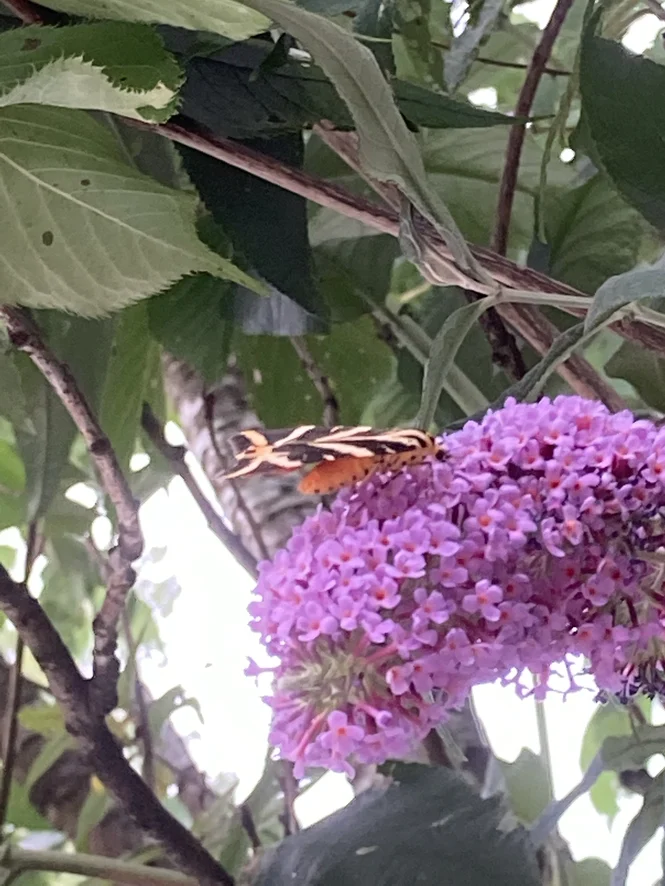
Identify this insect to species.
Euplagia quadripunctaria
